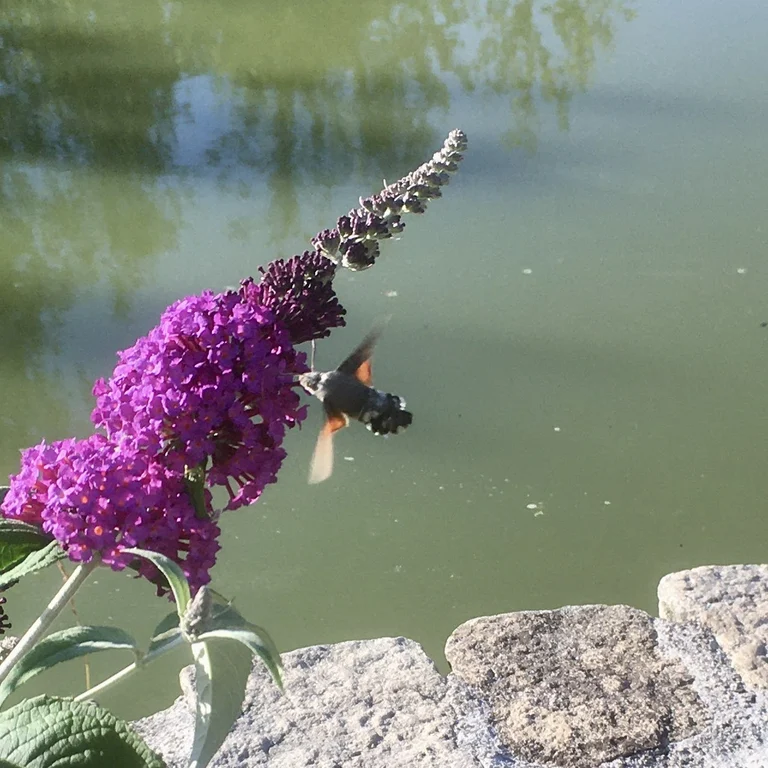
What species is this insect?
Macroglossum stellatarum
